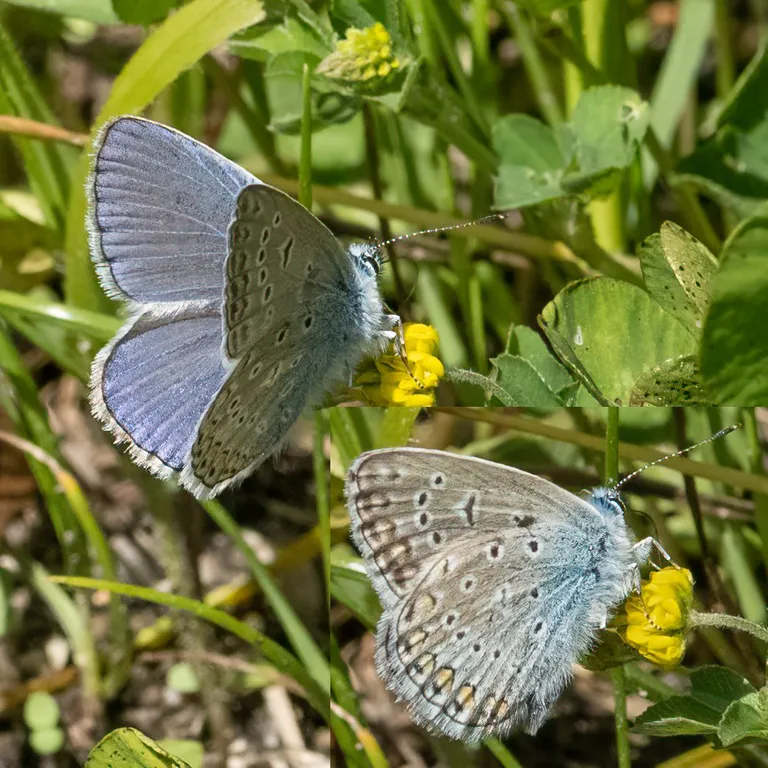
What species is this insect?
Polyommatus icarus
